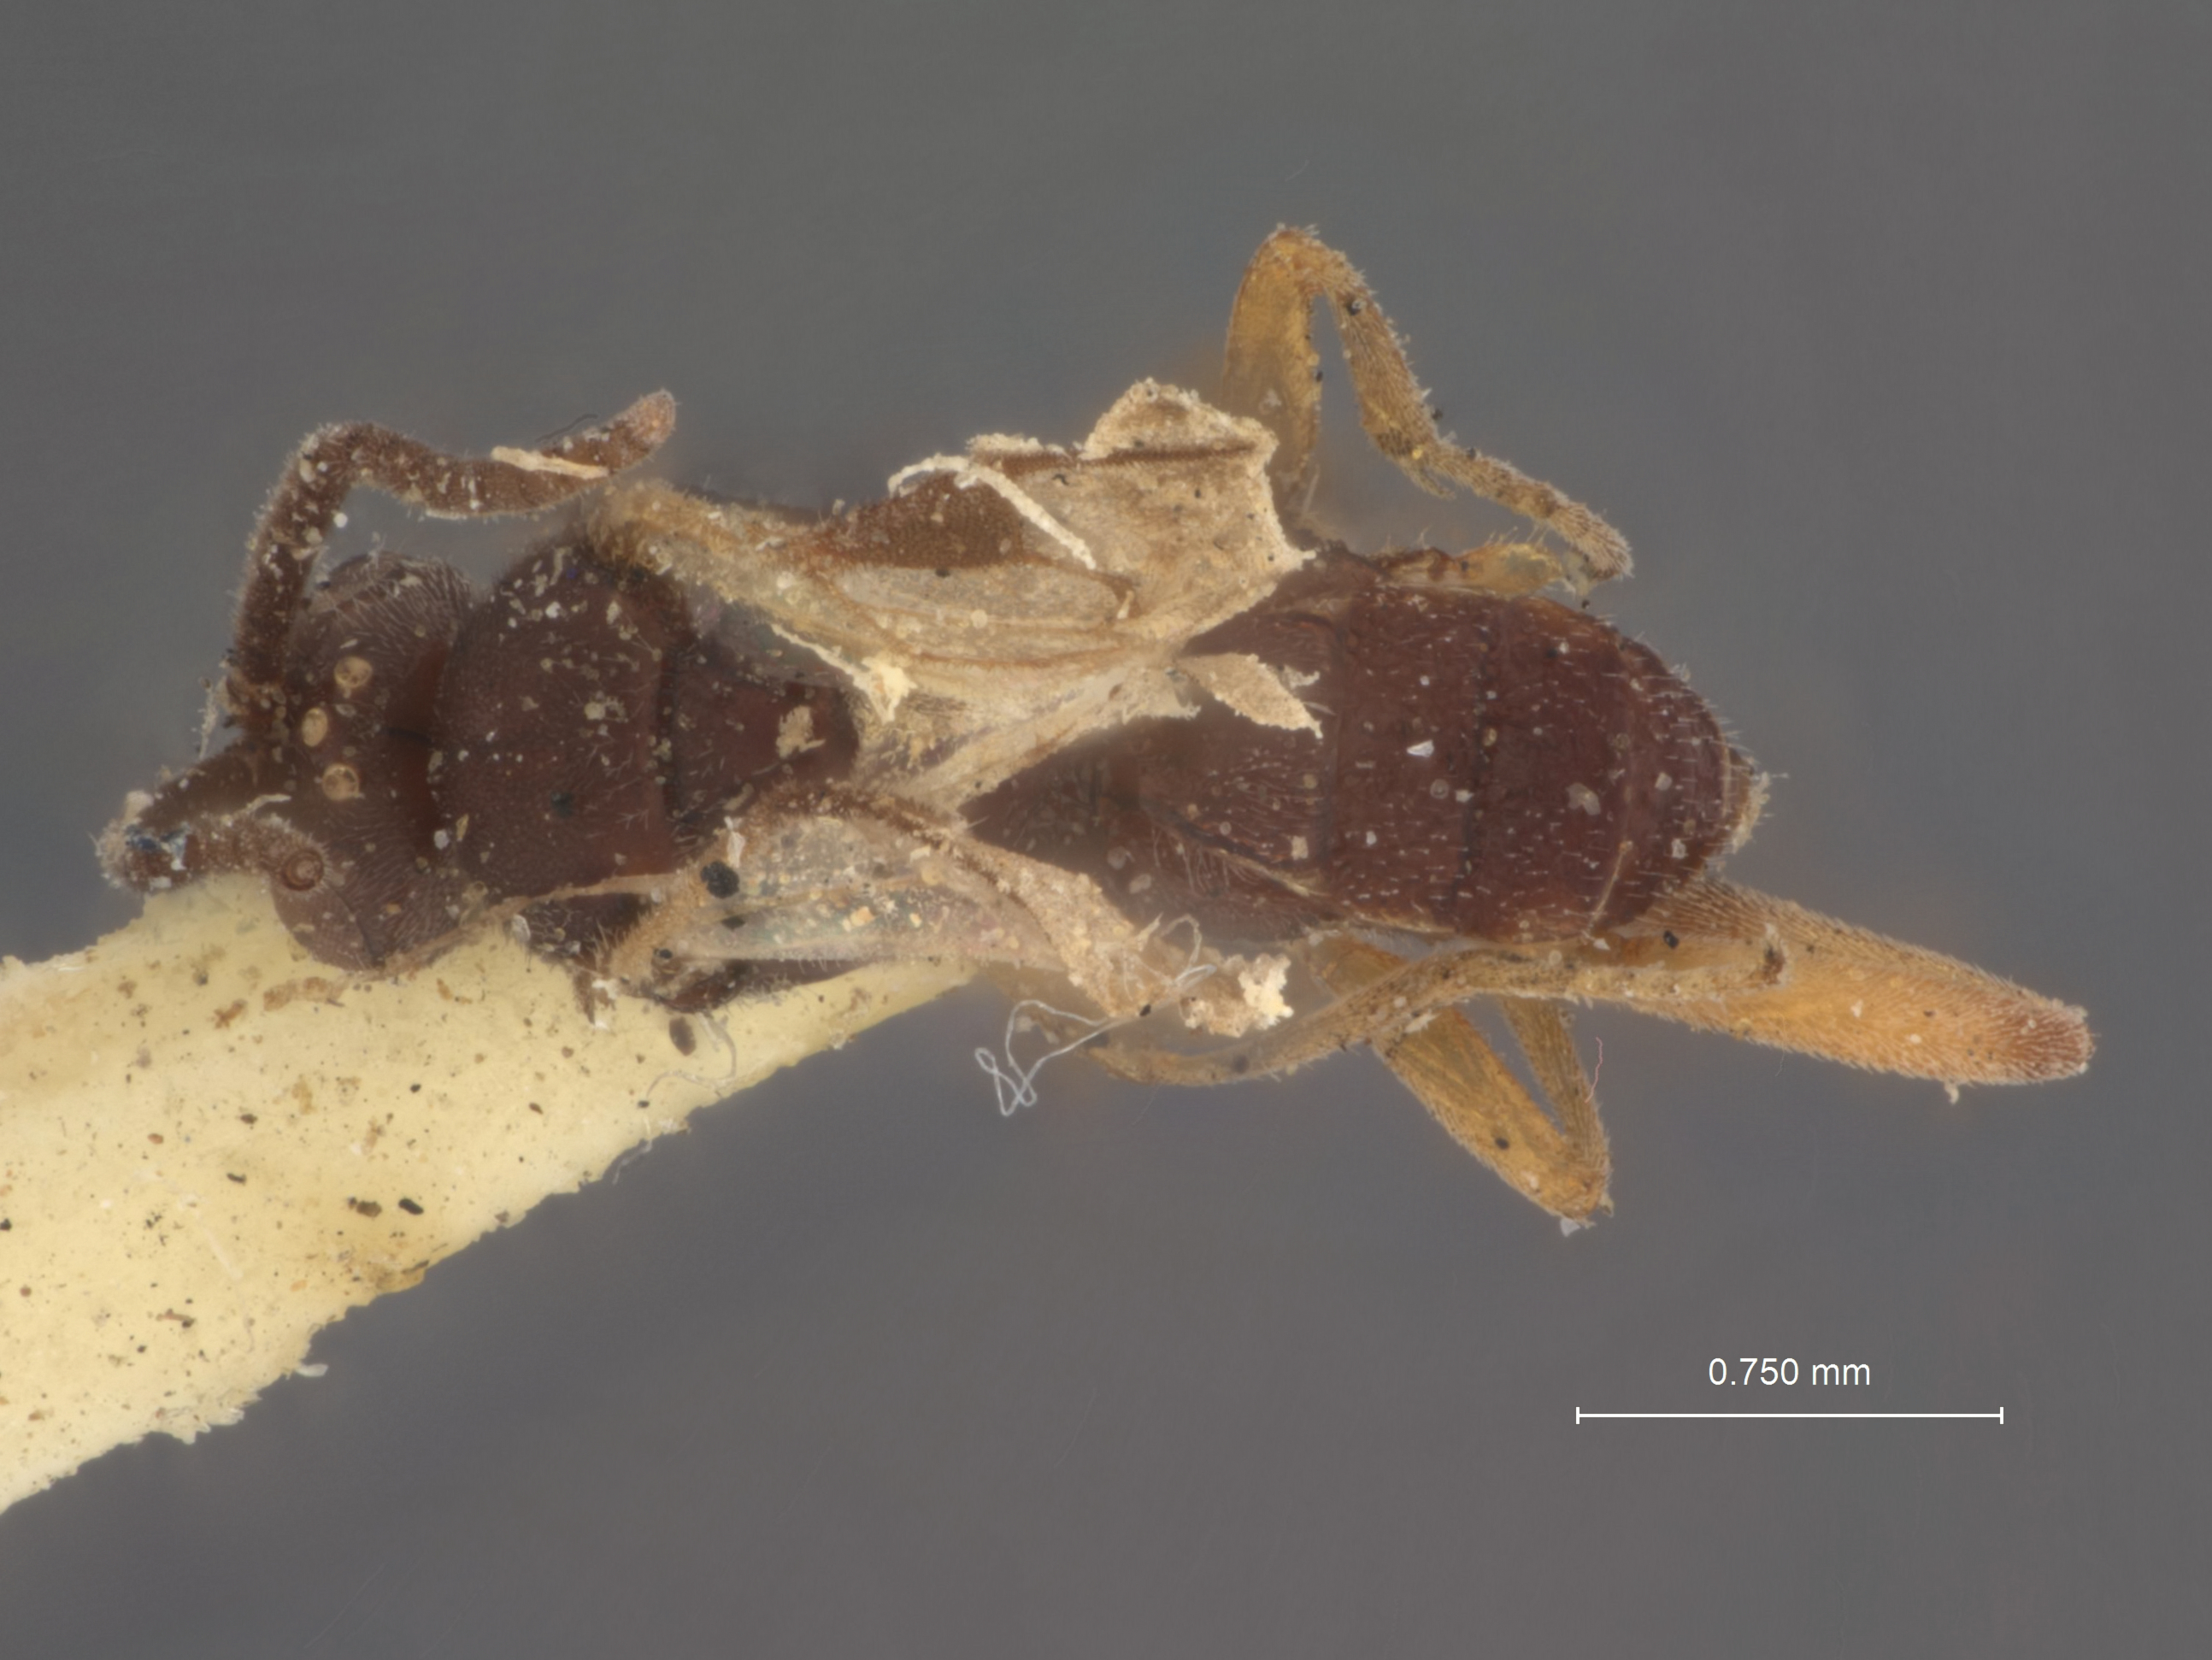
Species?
Apanteles agricola
